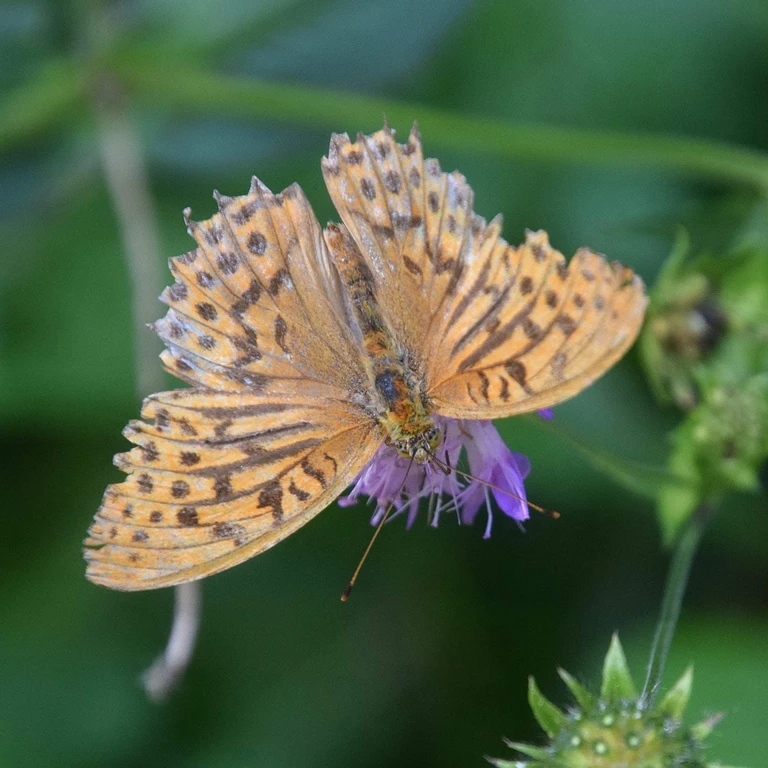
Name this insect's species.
Argynnis paphia
